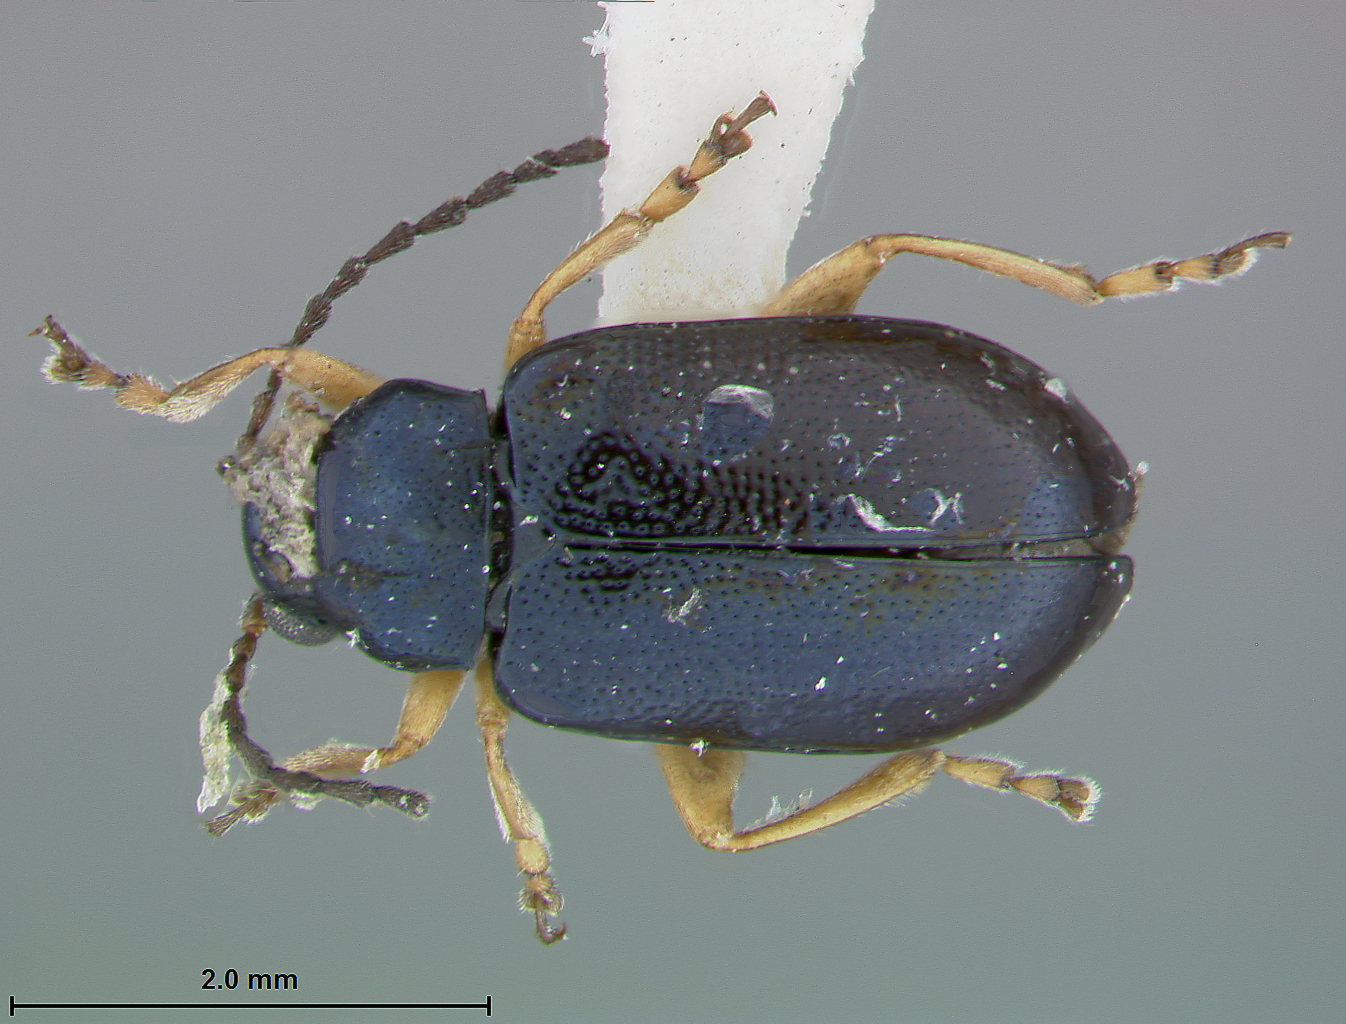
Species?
Luperodes antillarum
